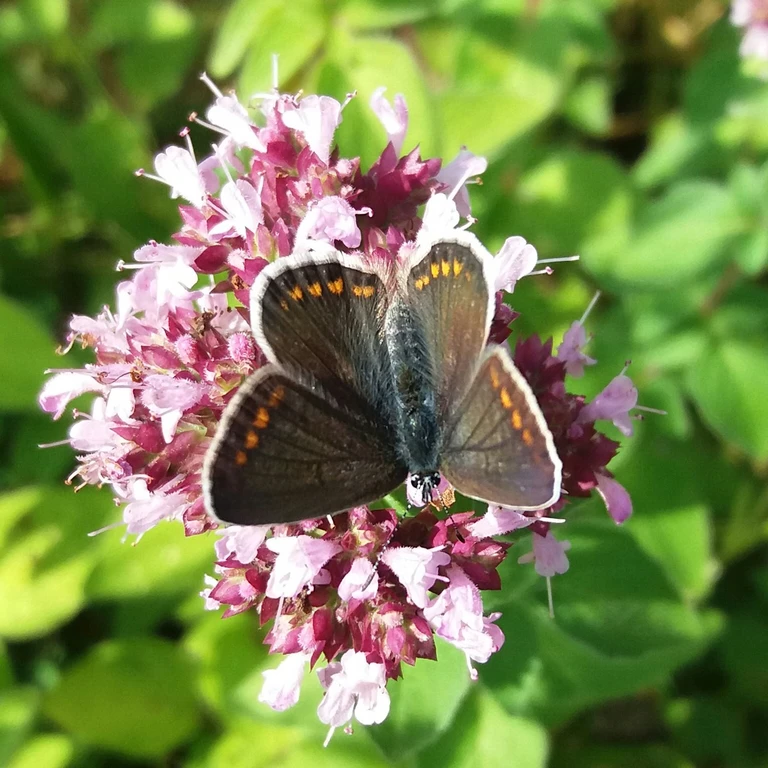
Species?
Polyommatus icarus
